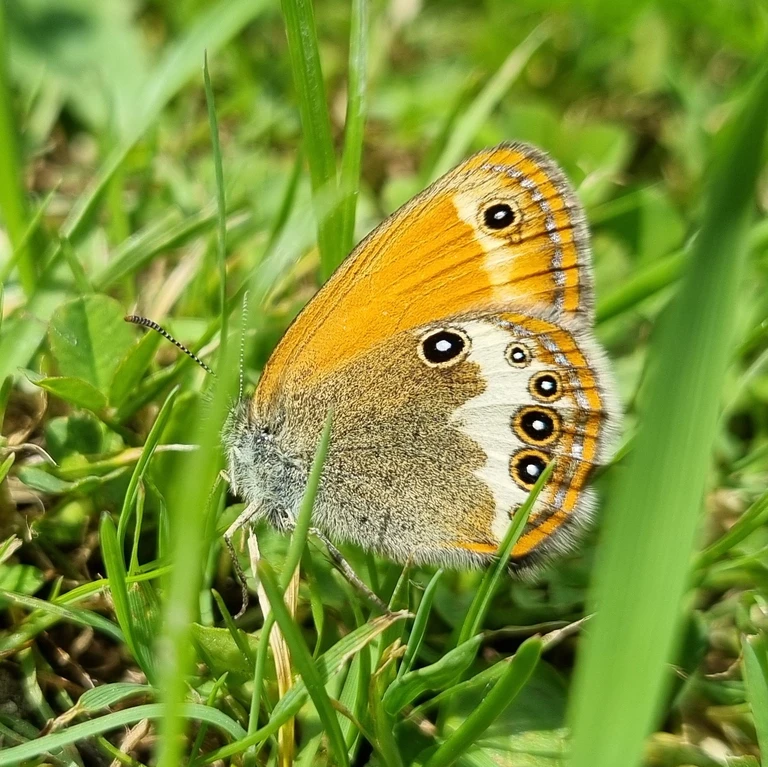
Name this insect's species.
Coenonympha arcania
